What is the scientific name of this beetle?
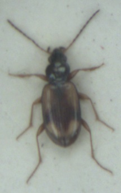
Bembidion bualei
